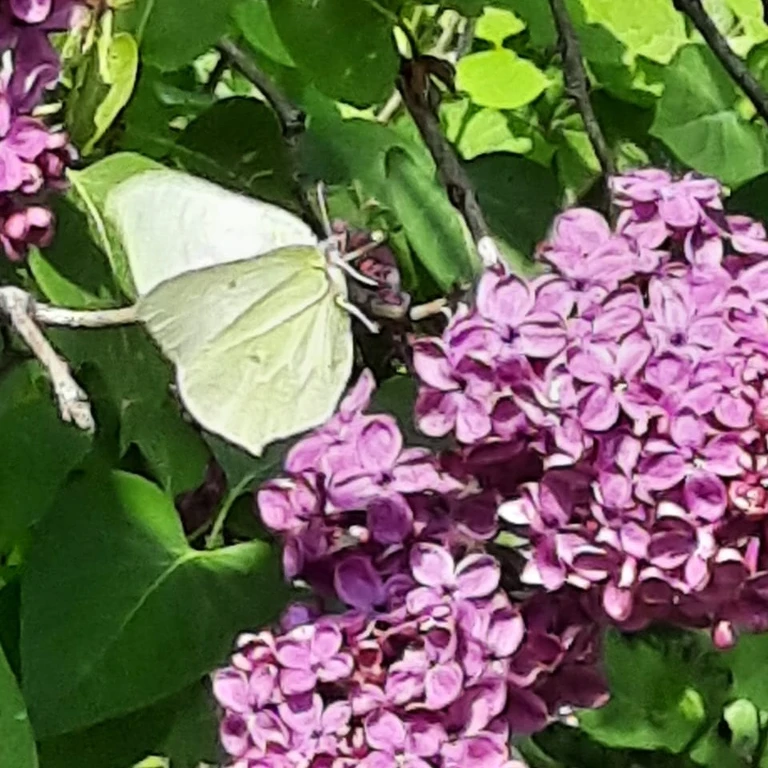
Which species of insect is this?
Gonepteryx rhamni
